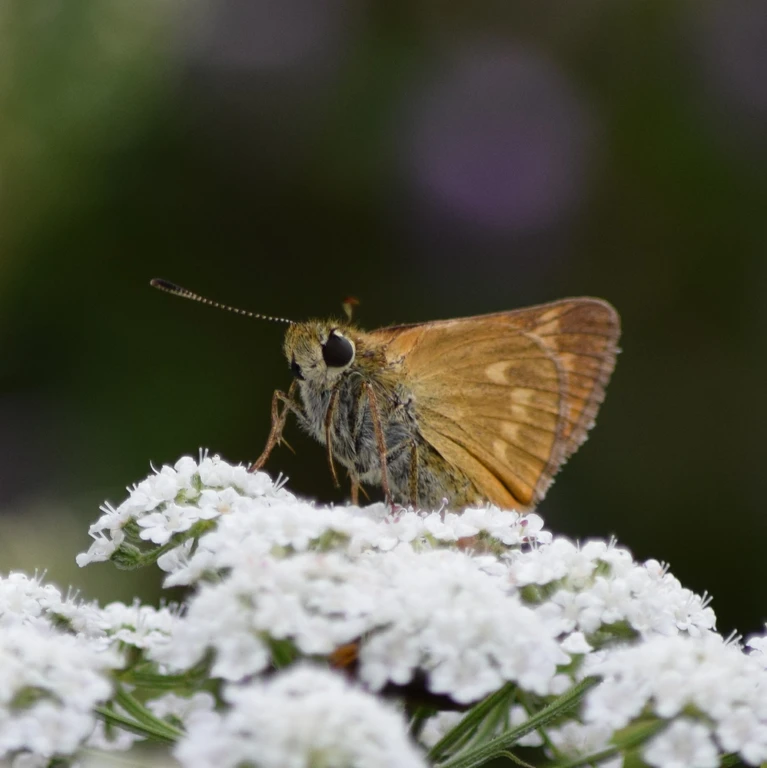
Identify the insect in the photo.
Ochlodes sylvanus (also Ochlodes venata)
